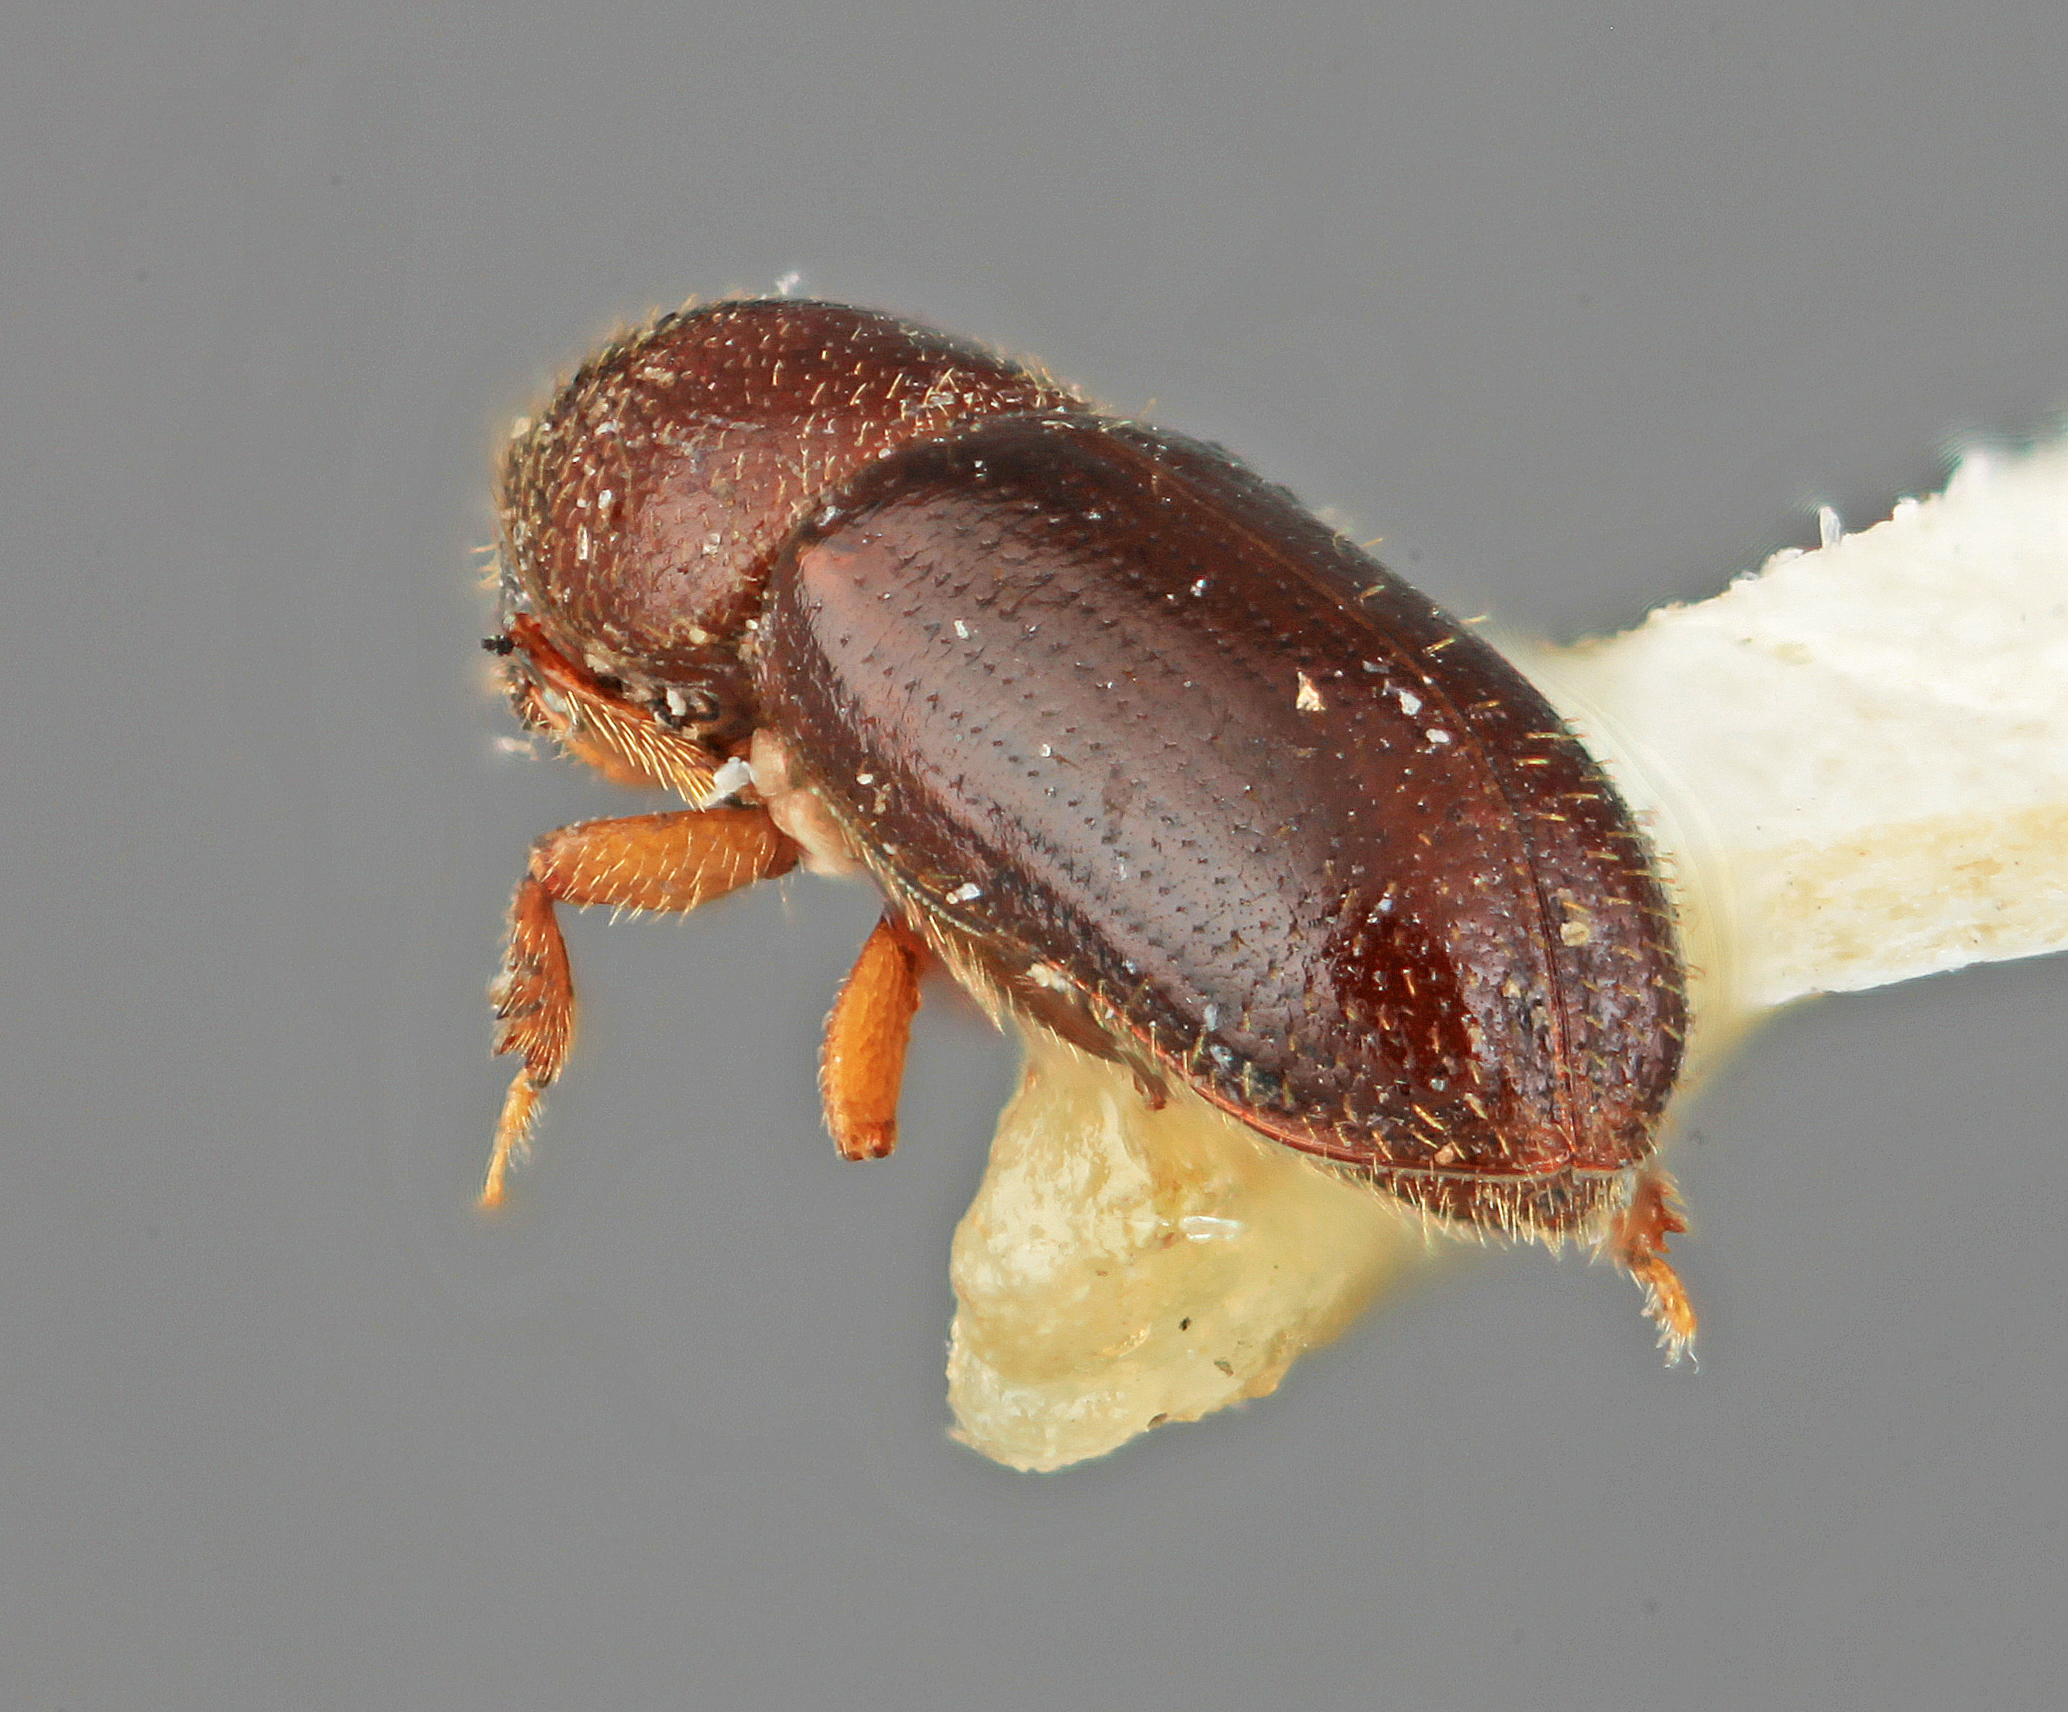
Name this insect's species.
Dendroterus parilis
